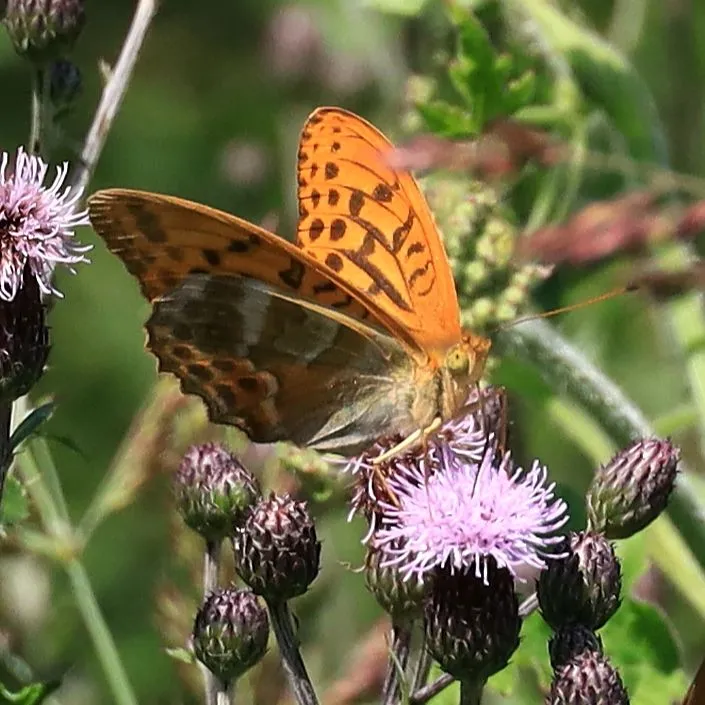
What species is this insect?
Argynnis paphia
